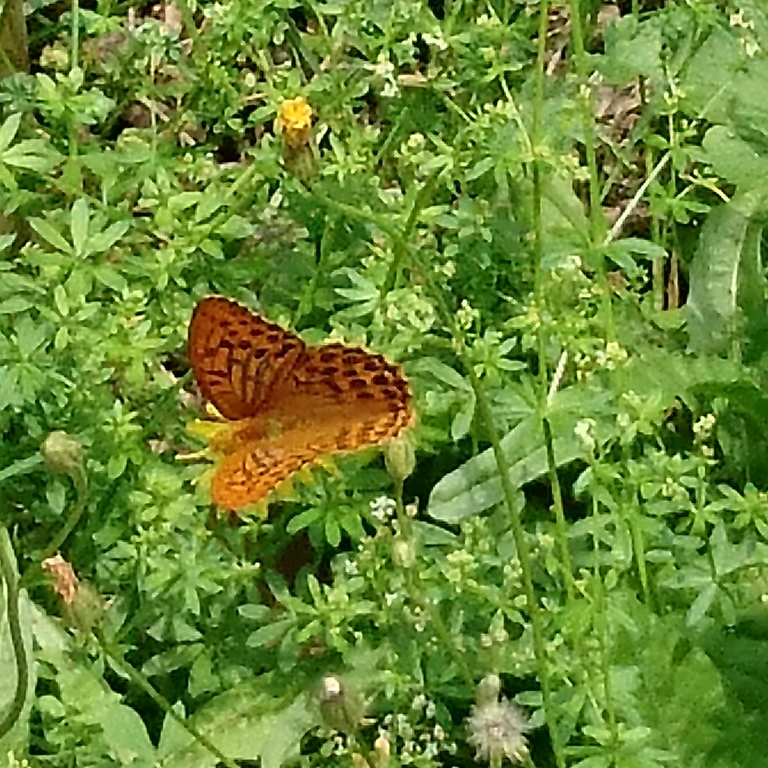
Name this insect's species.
Argynnis paphia
